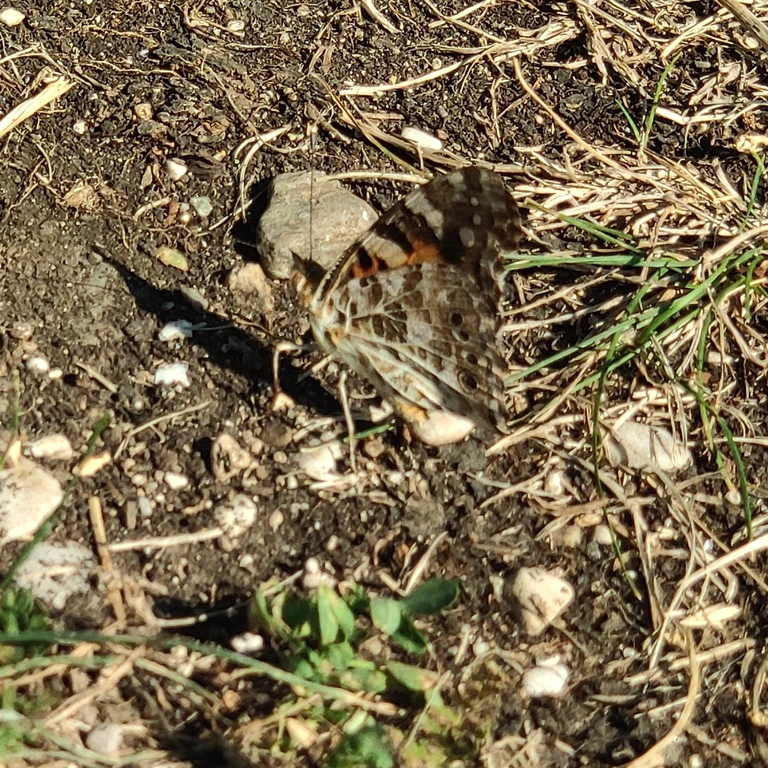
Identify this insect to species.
Vanessa cardui
